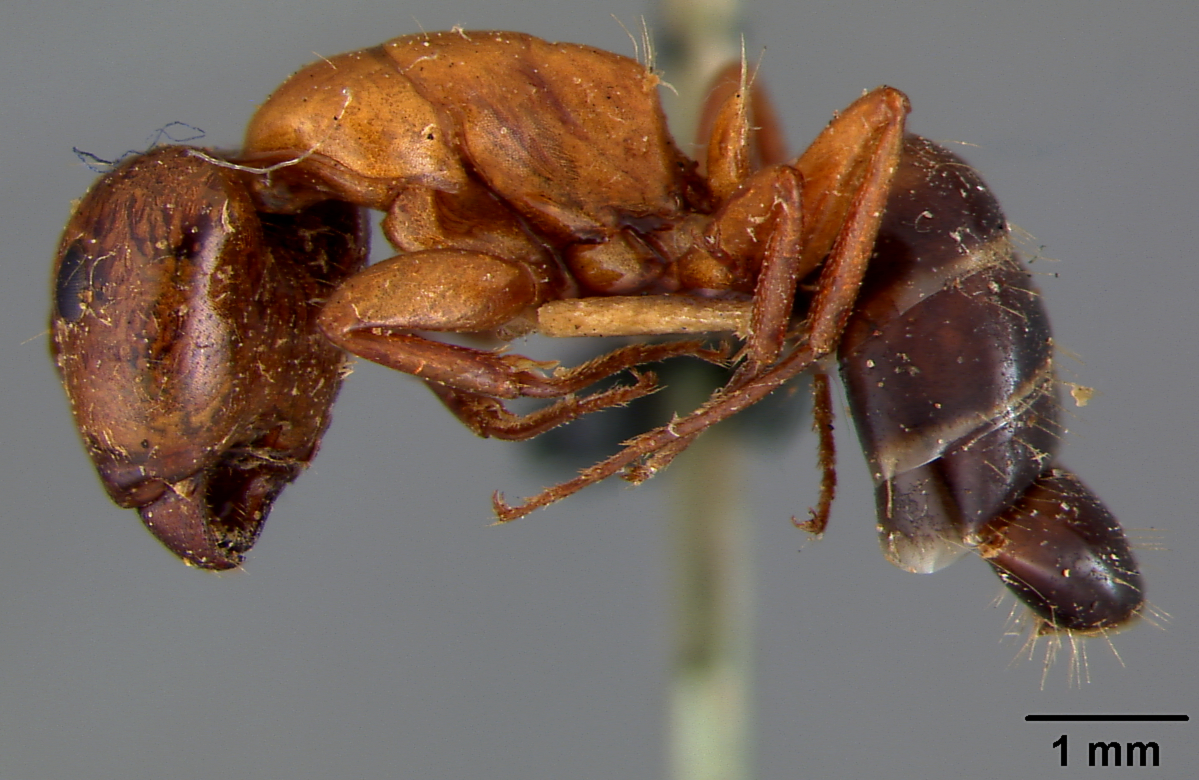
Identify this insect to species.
Camponotus sayi
